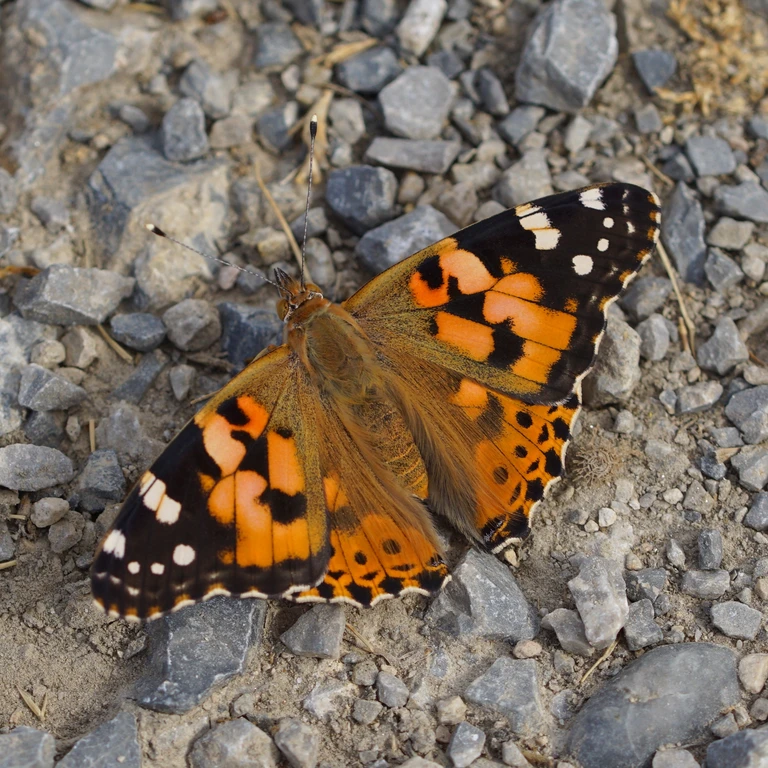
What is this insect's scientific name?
Vanessa cardui
